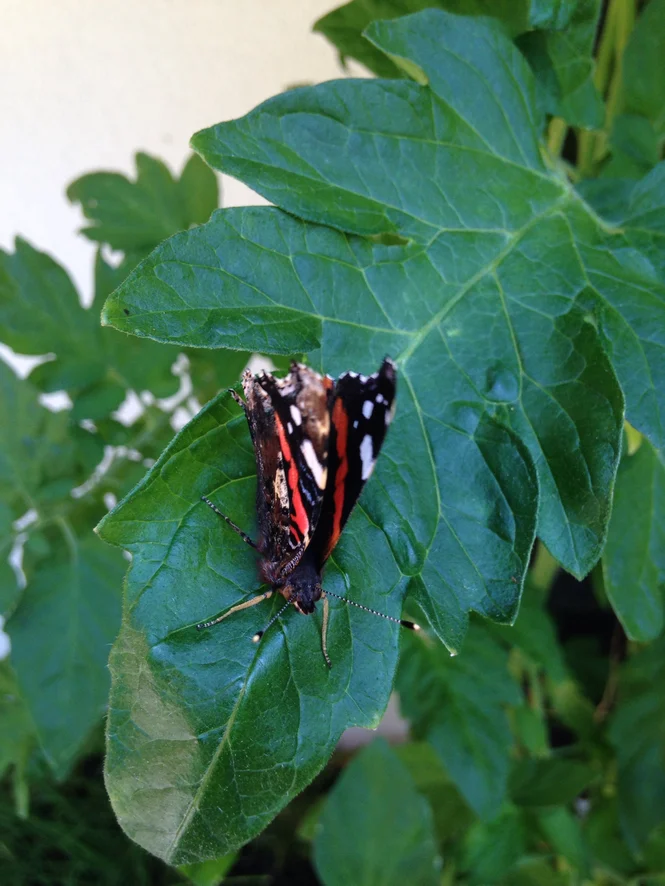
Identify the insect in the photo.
Vanessa atalanta
